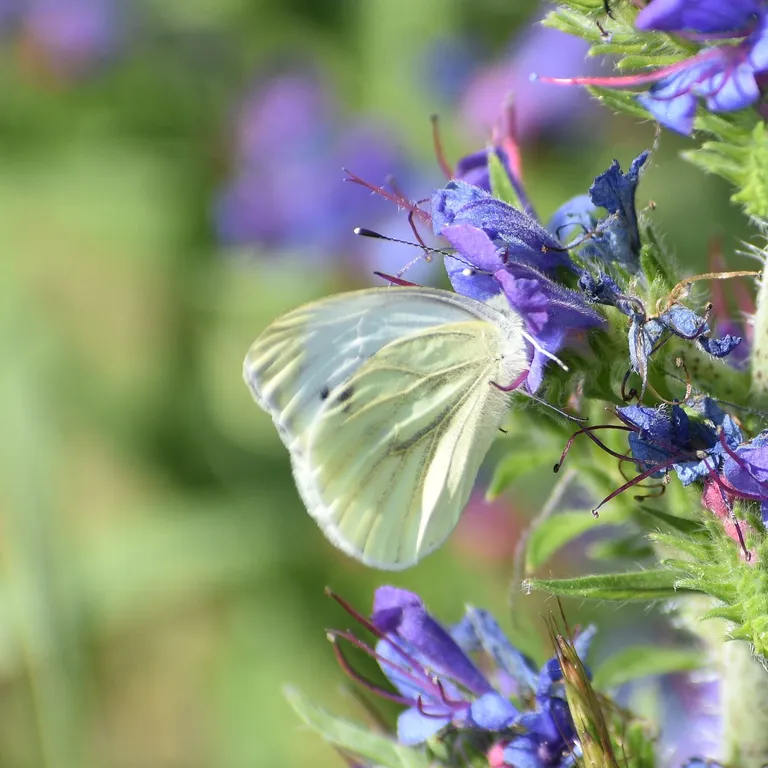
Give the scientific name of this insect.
Pieris napi
